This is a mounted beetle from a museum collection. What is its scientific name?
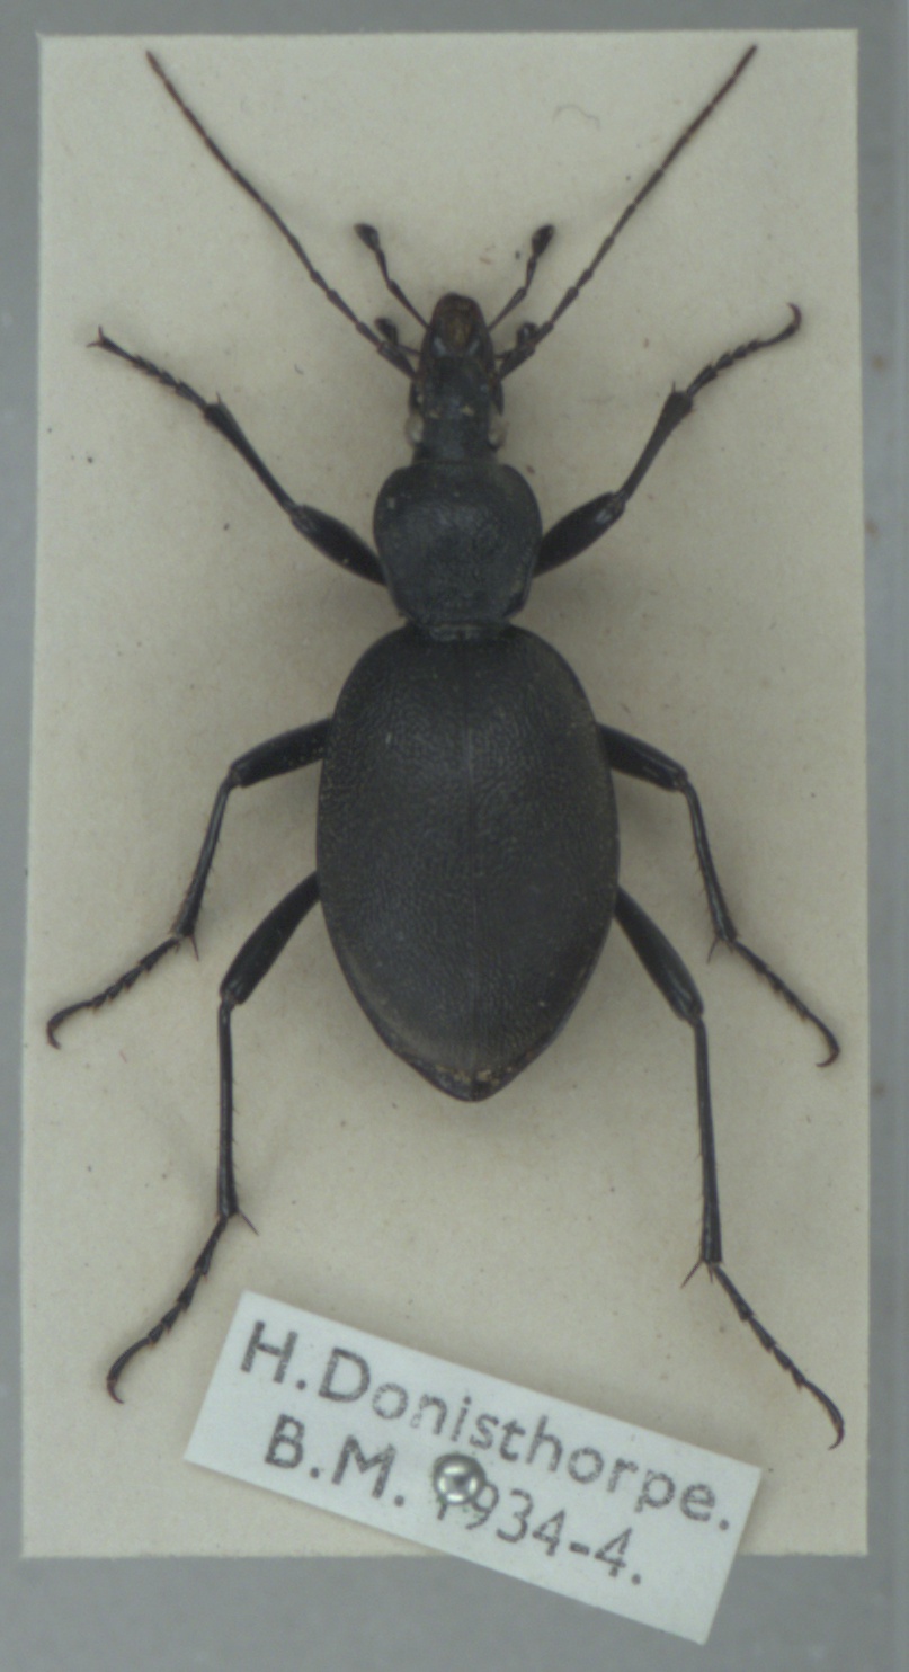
Cychrus caraboides
